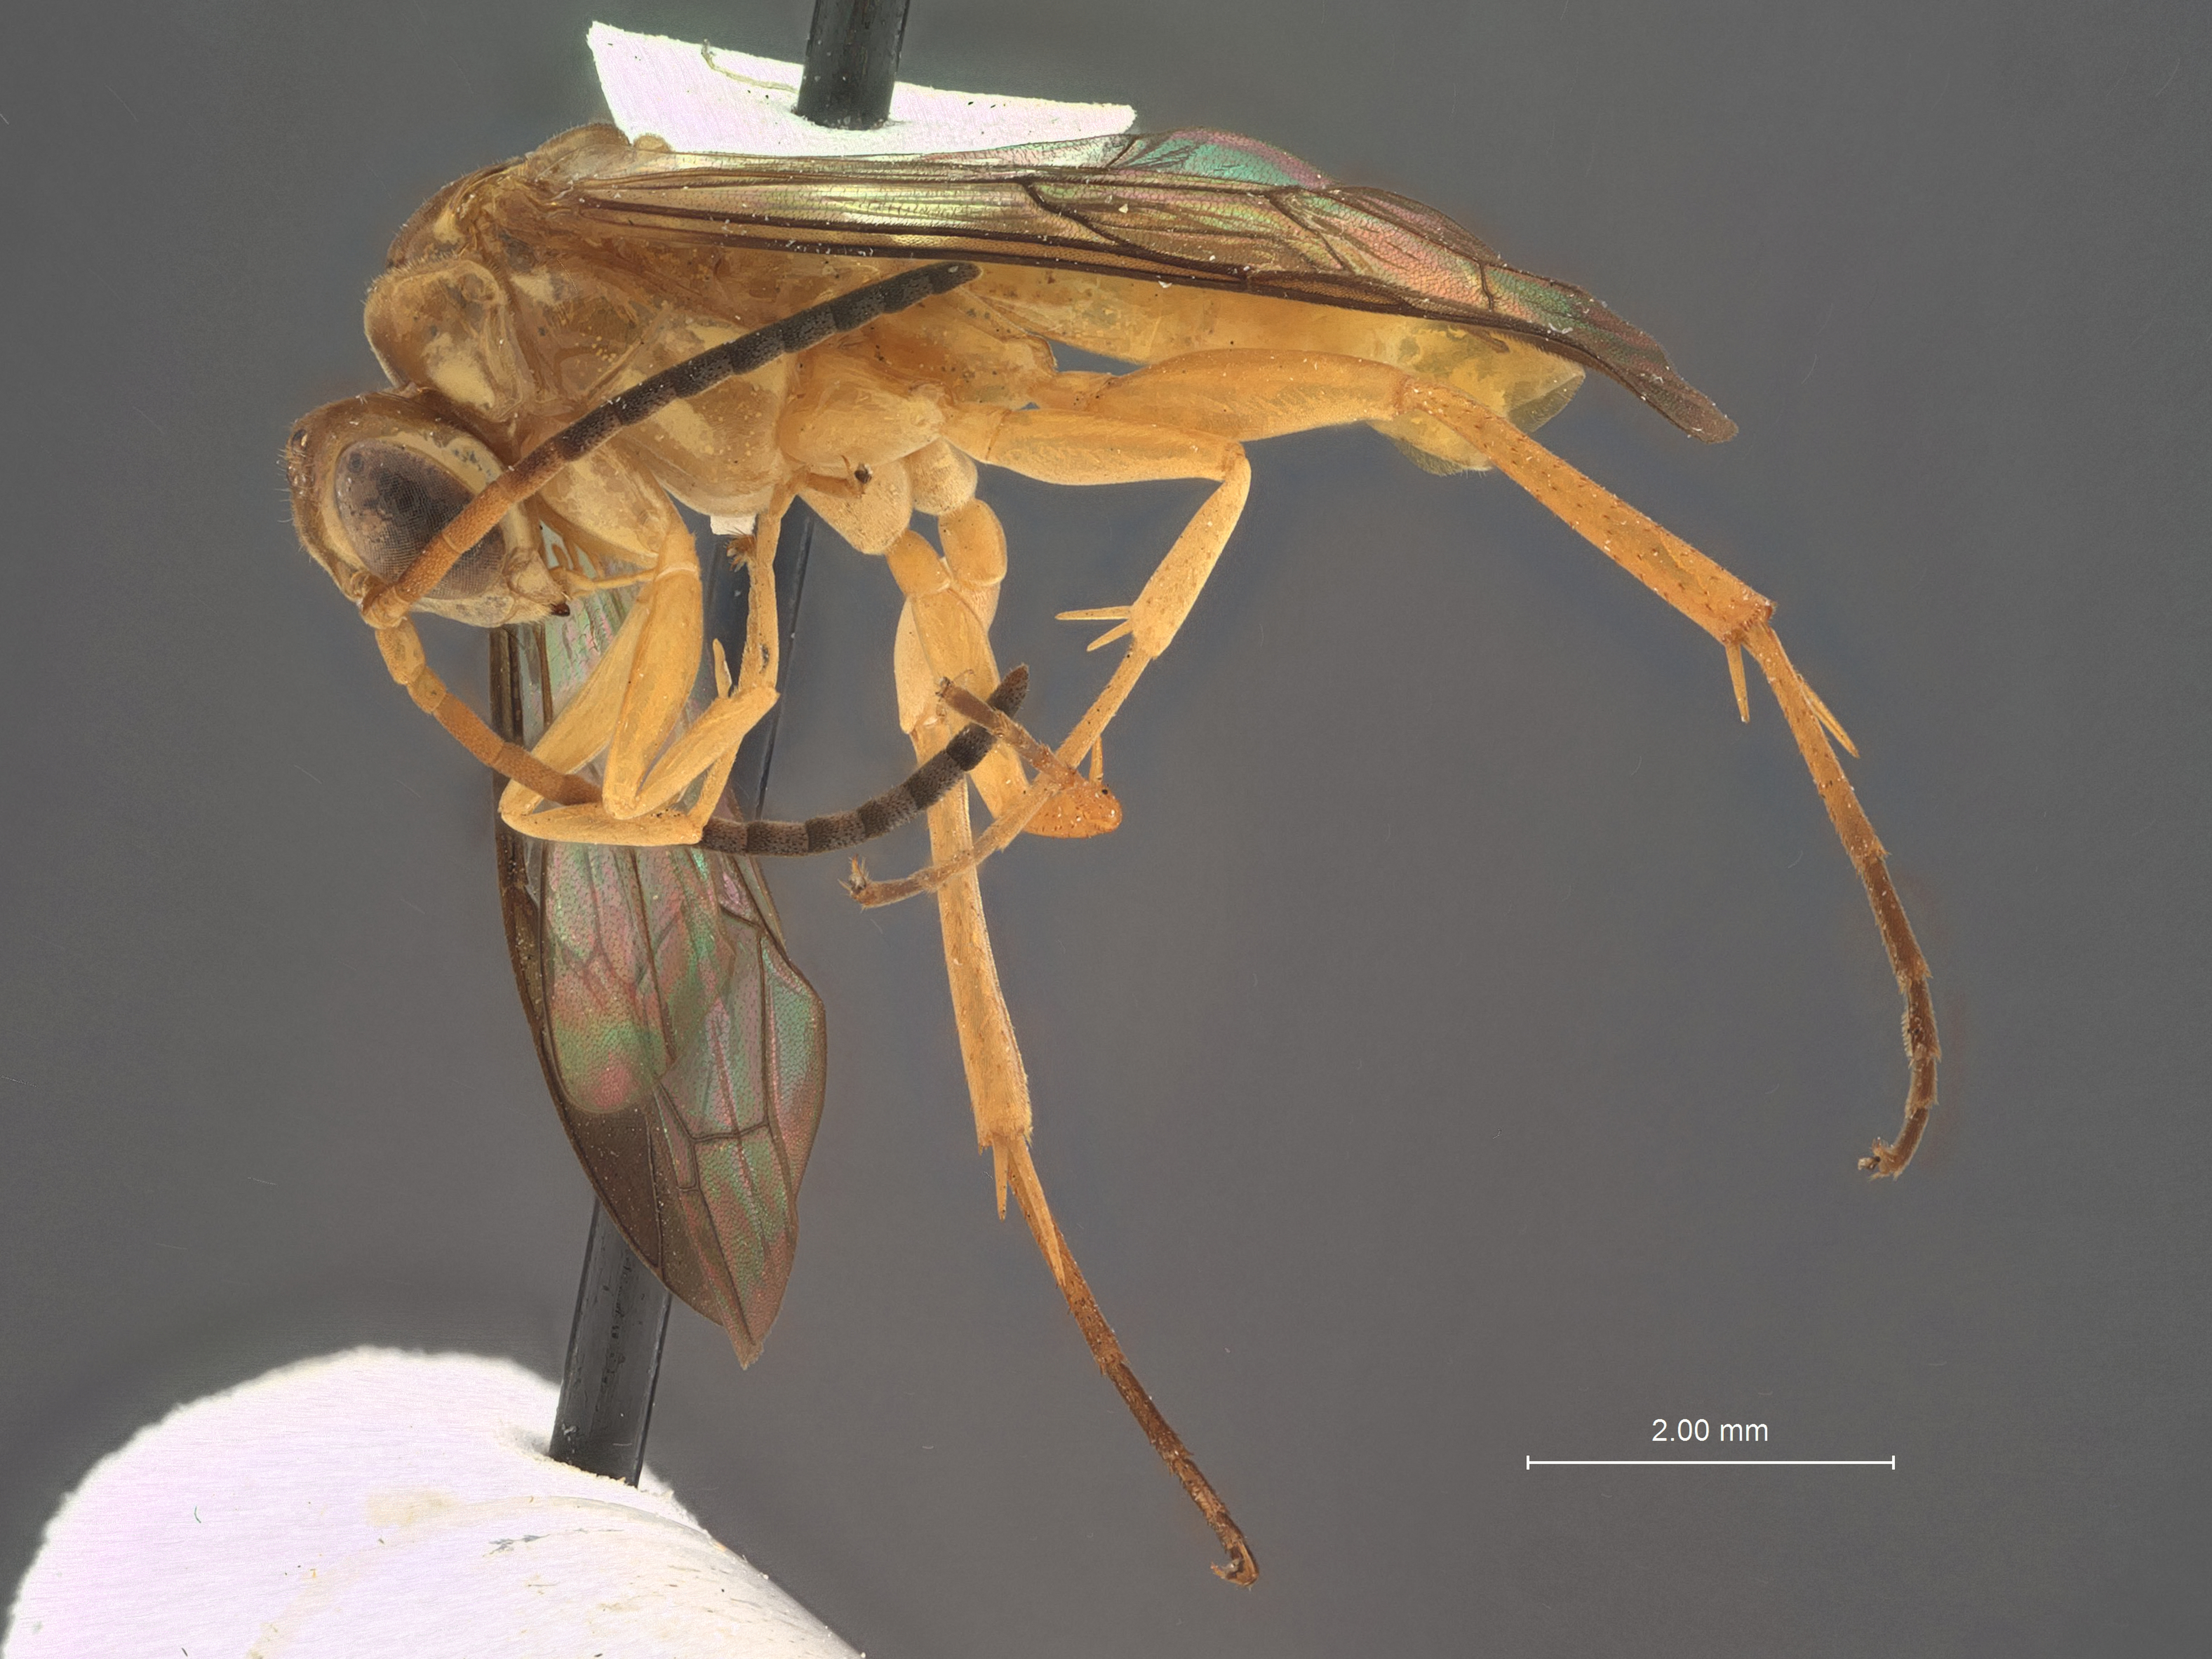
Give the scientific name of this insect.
Irenangelus hispaniolae
